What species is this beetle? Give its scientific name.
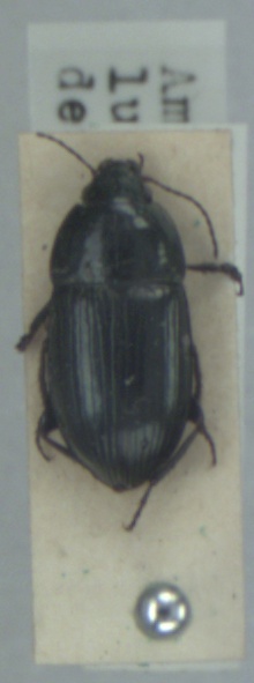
Amara lunicollis
